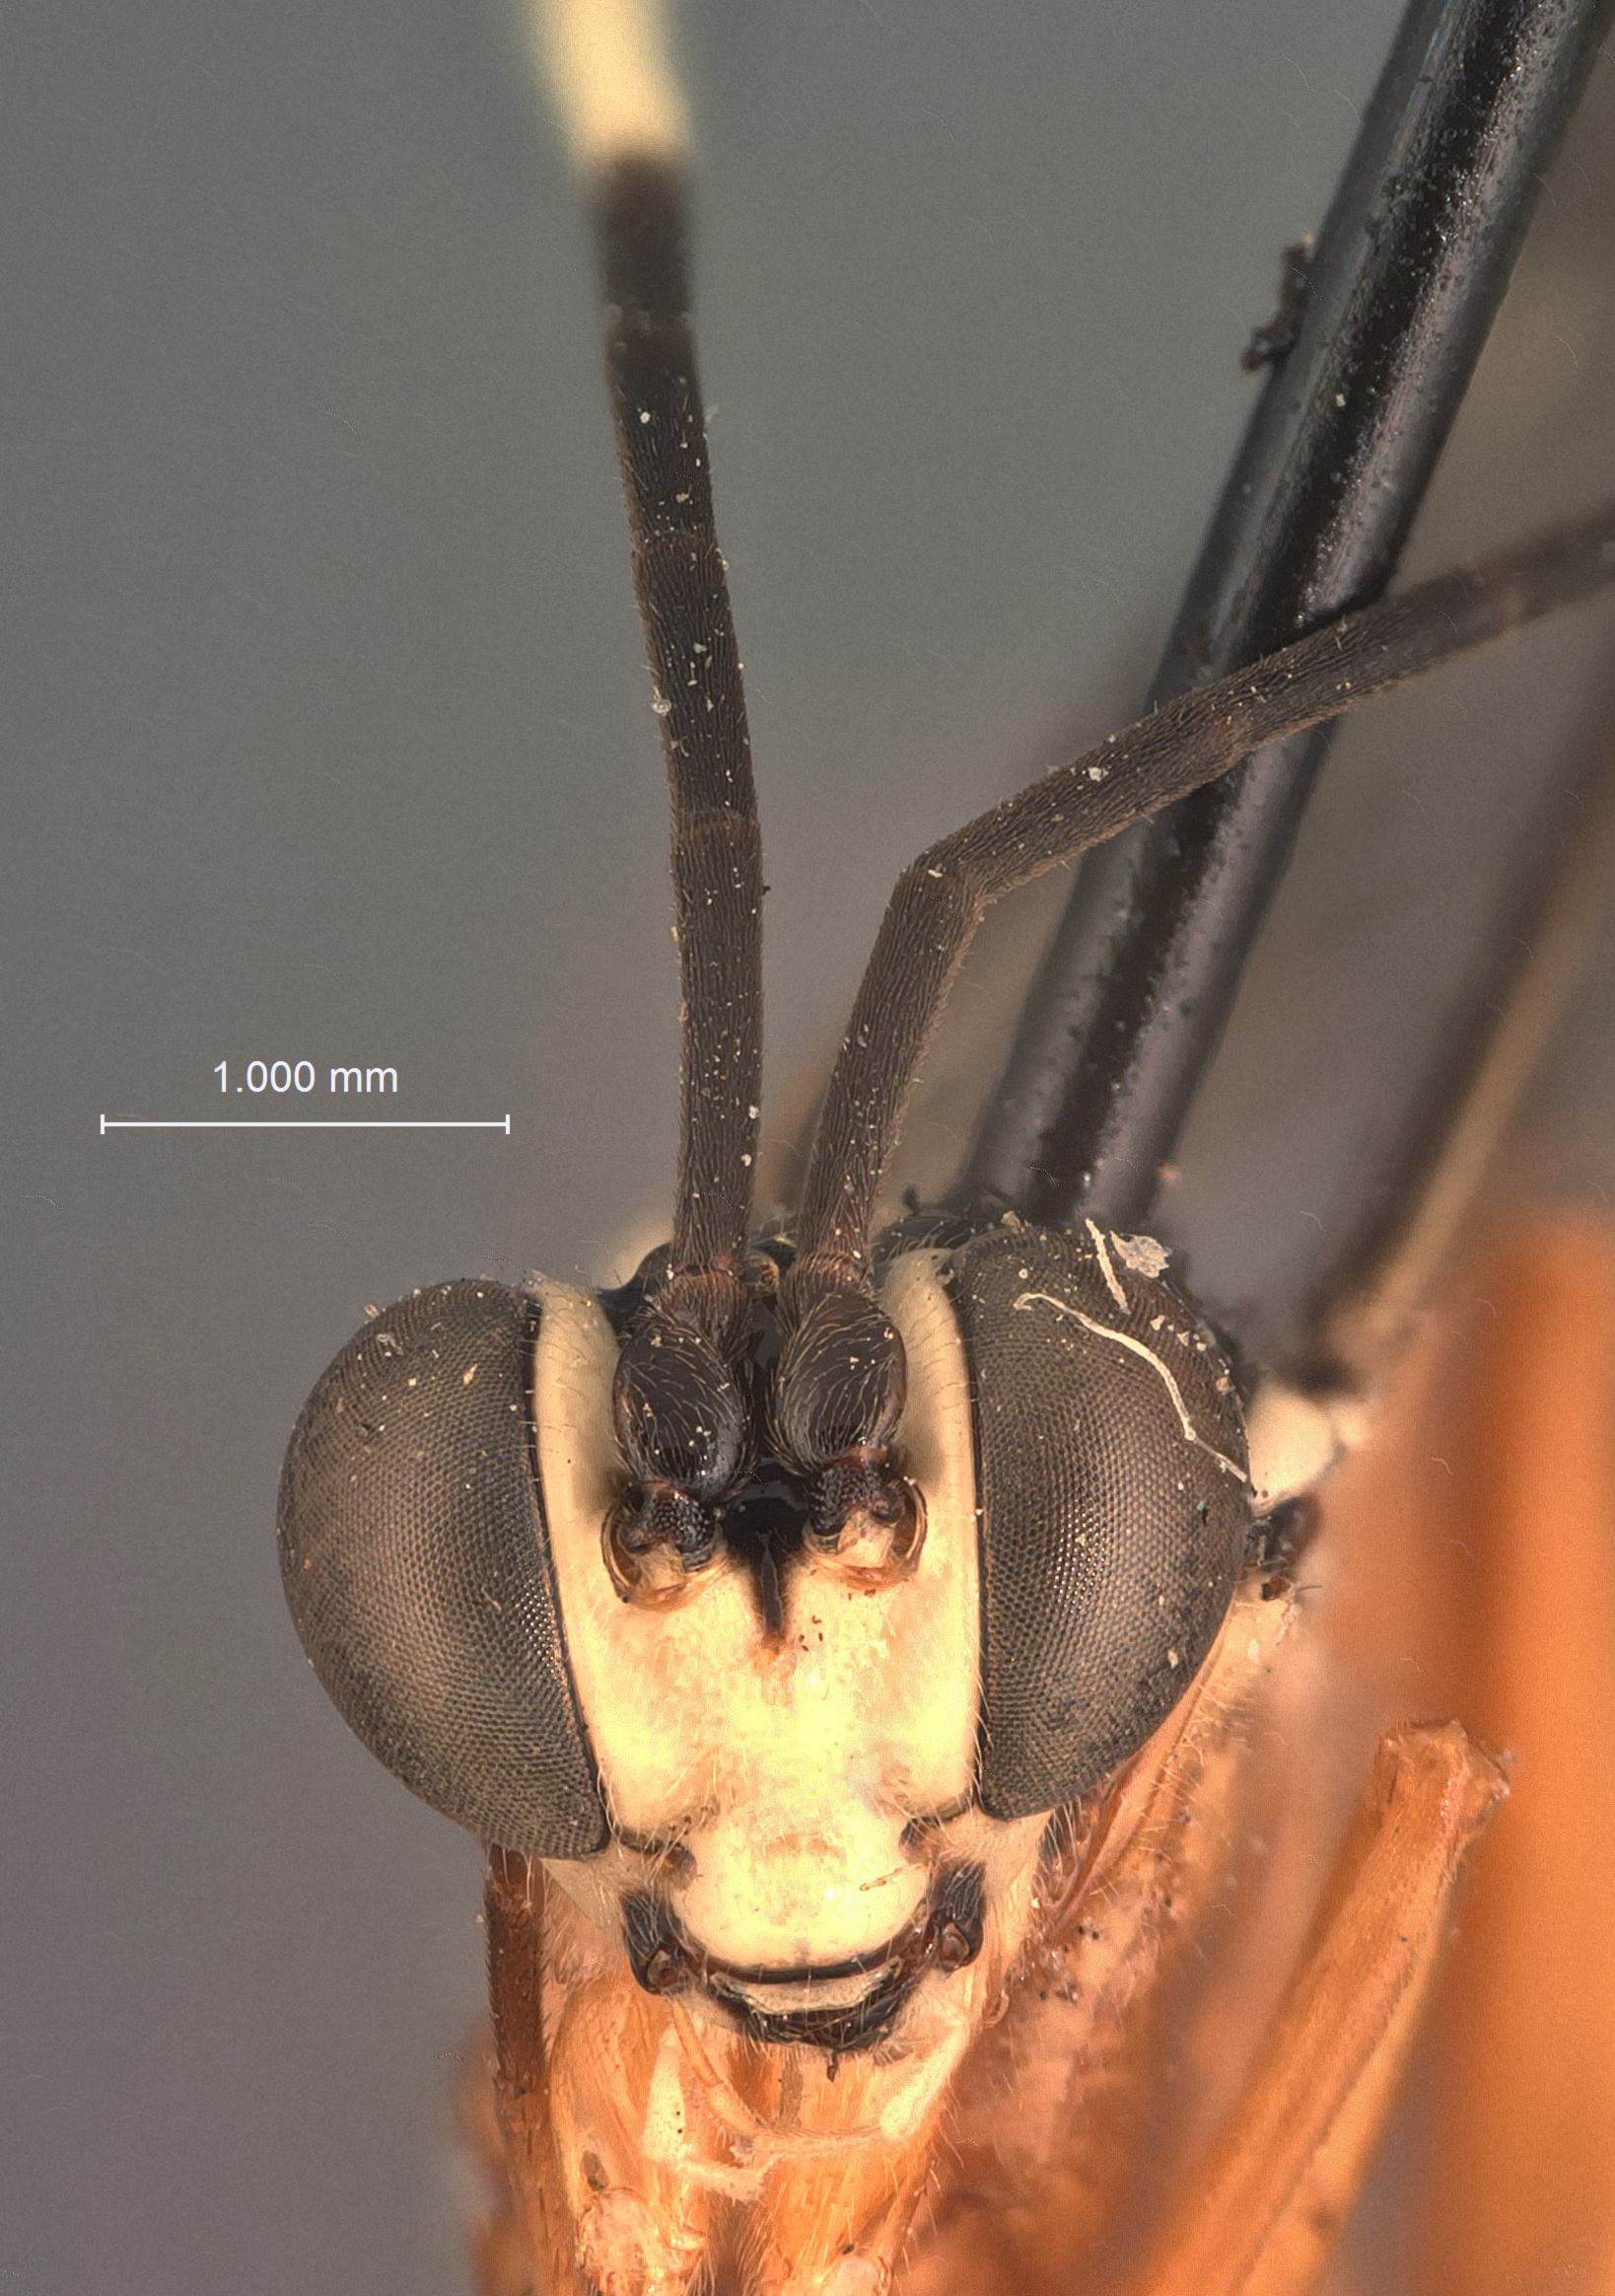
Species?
Polycyrtus areolaris
